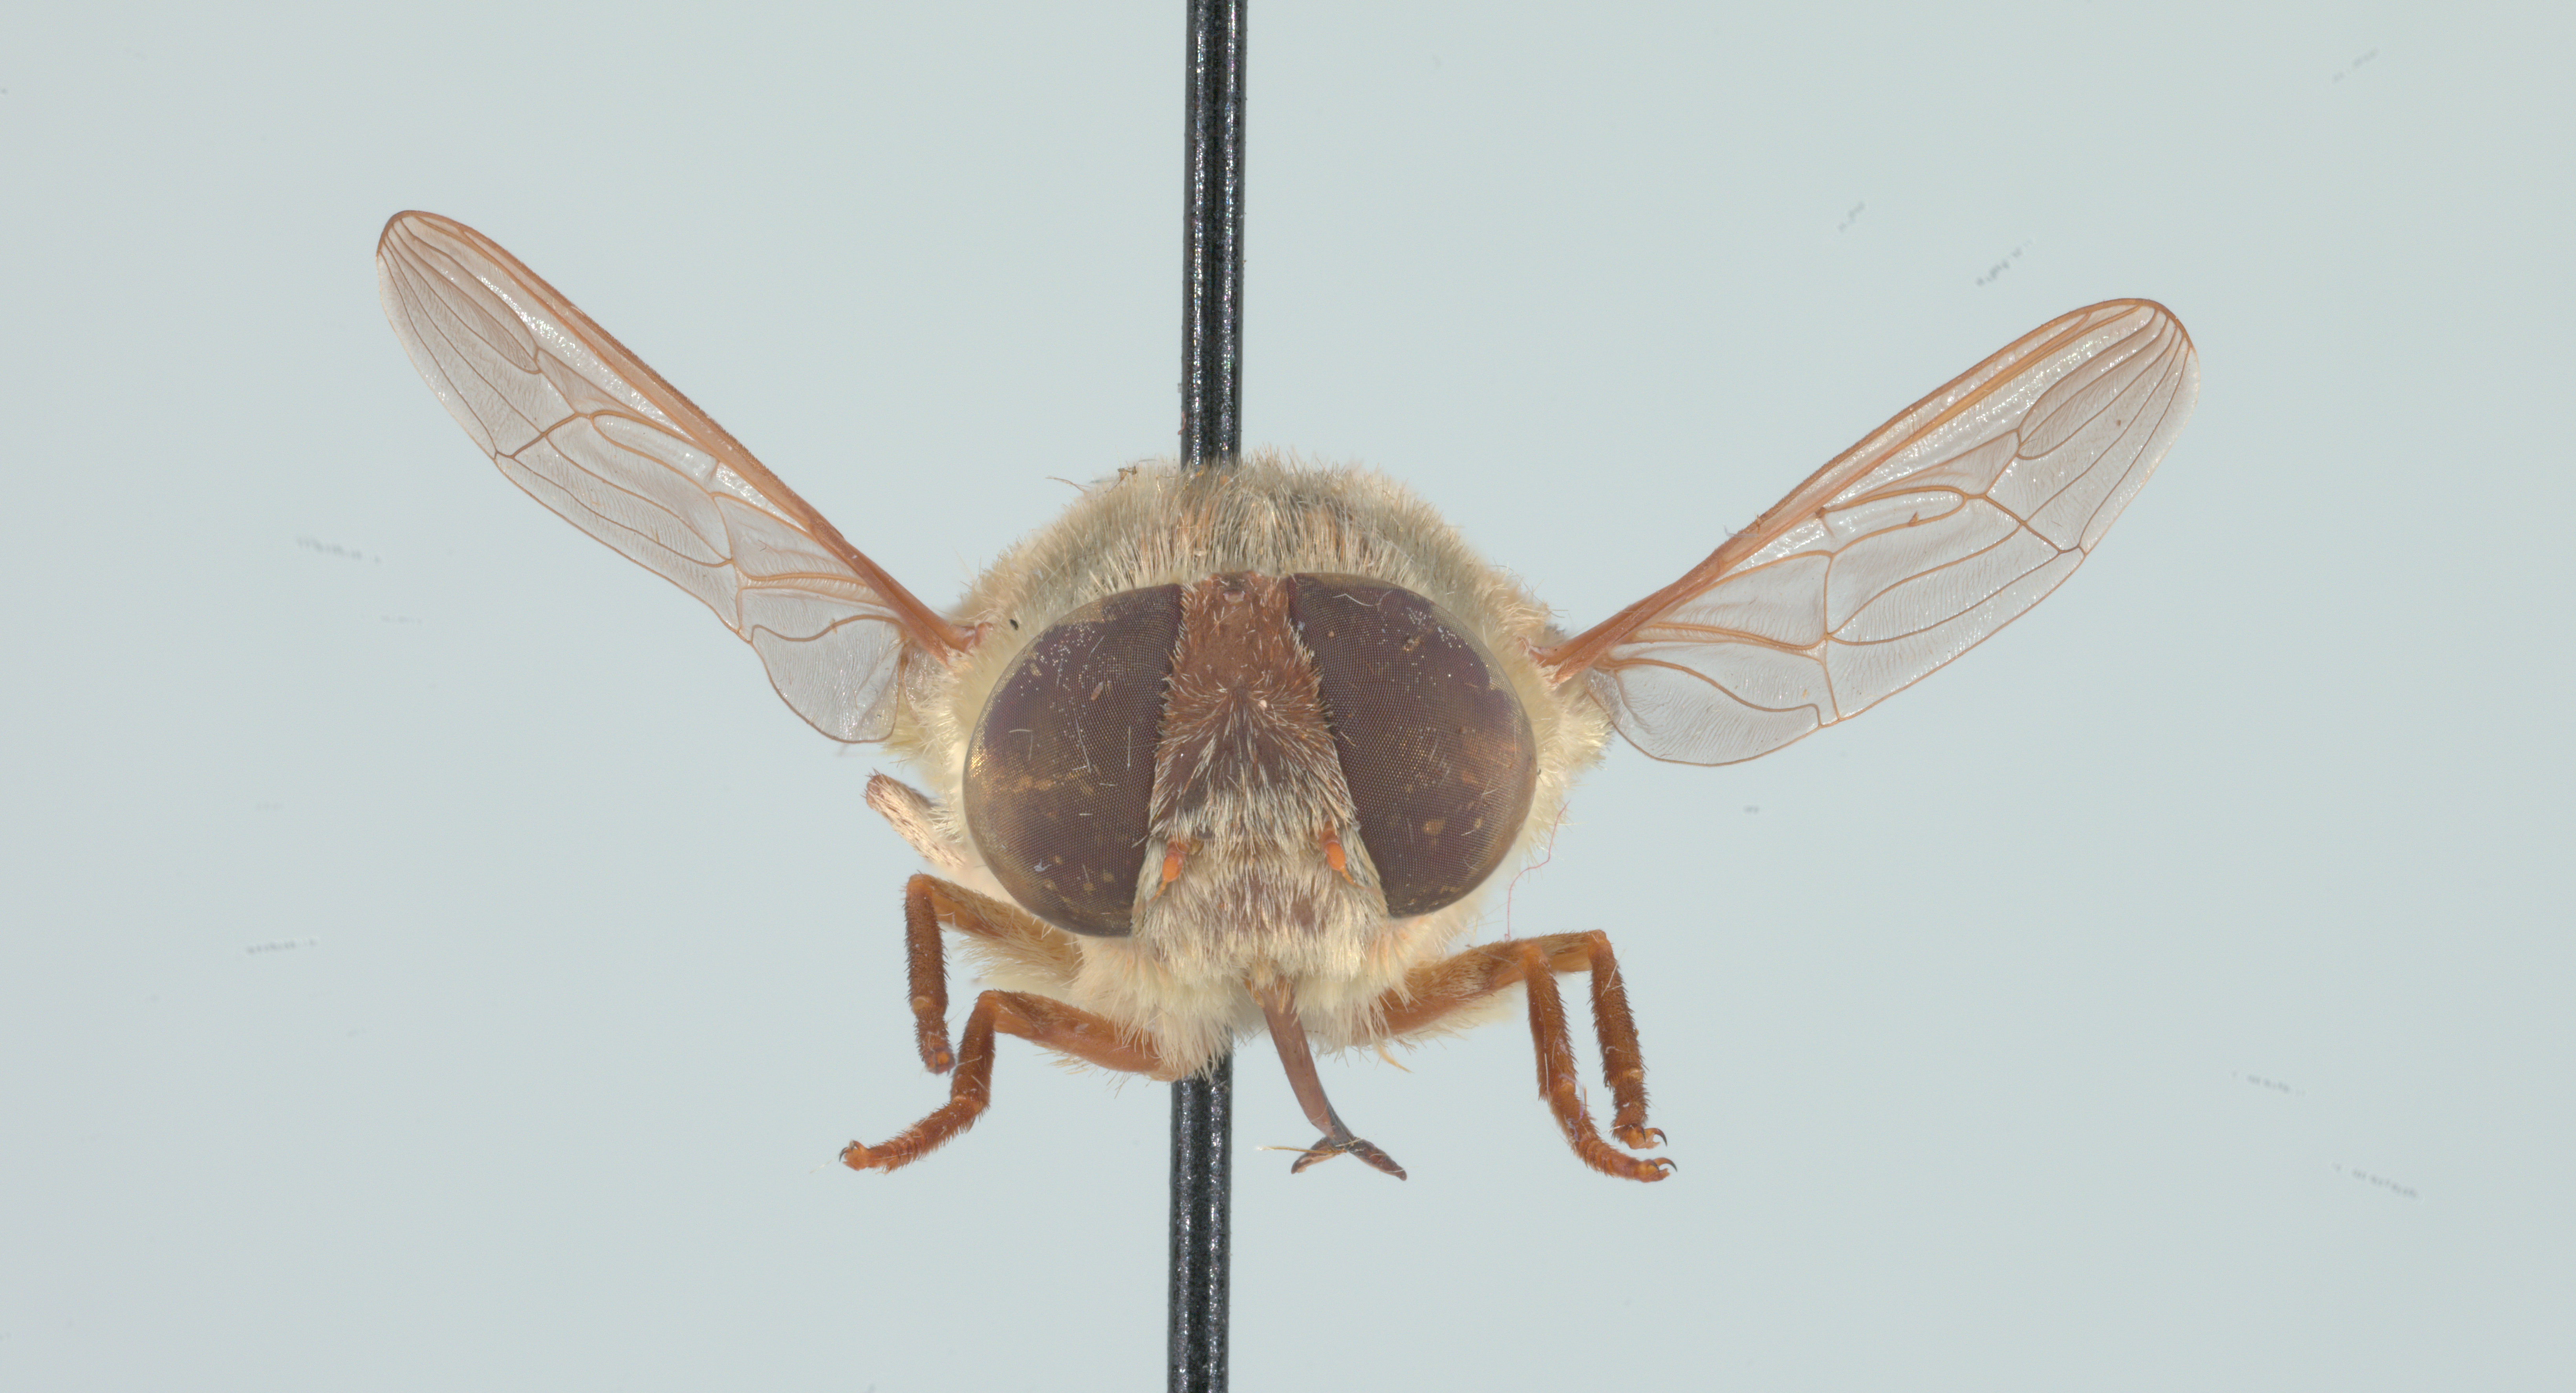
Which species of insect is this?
Neorhynchocephalus volaticus
